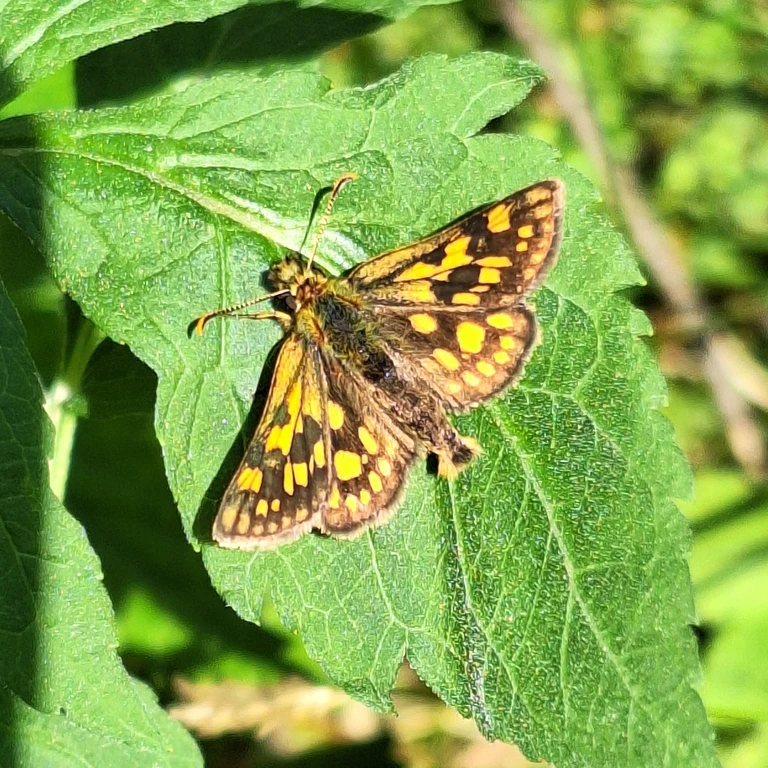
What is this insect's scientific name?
Carterocephalus palaemon
